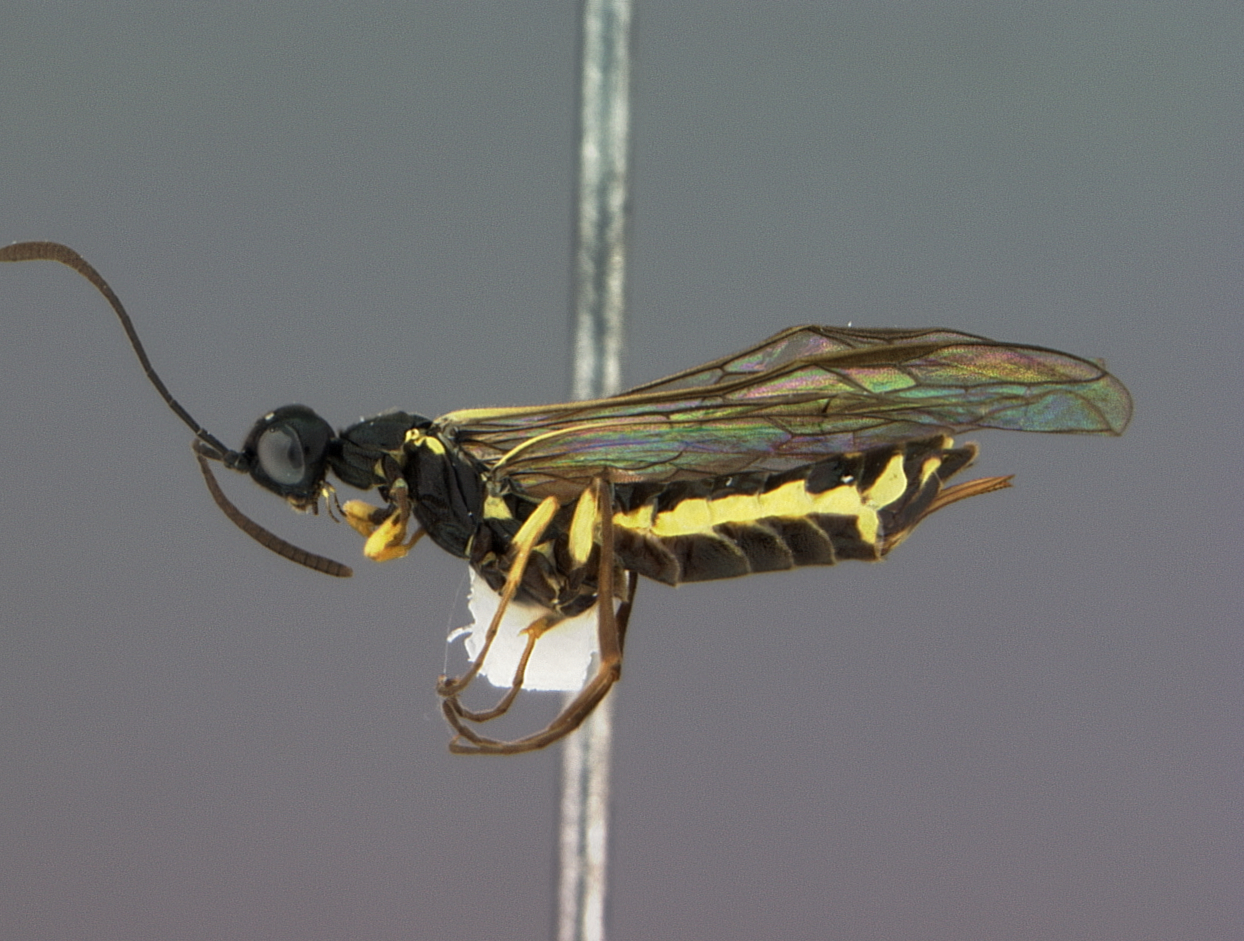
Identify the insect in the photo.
Calameuta middlekauffi
